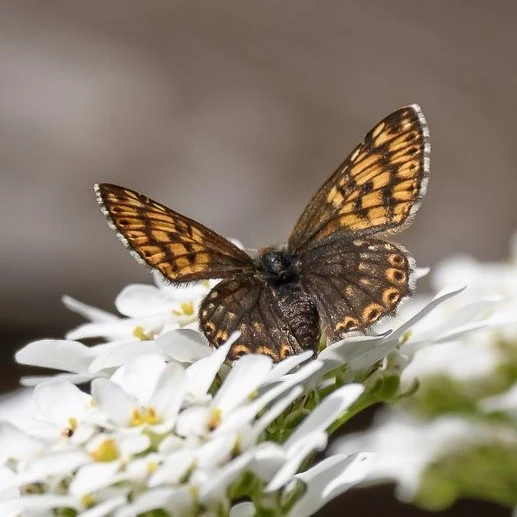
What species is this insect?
Hamearis lucina
